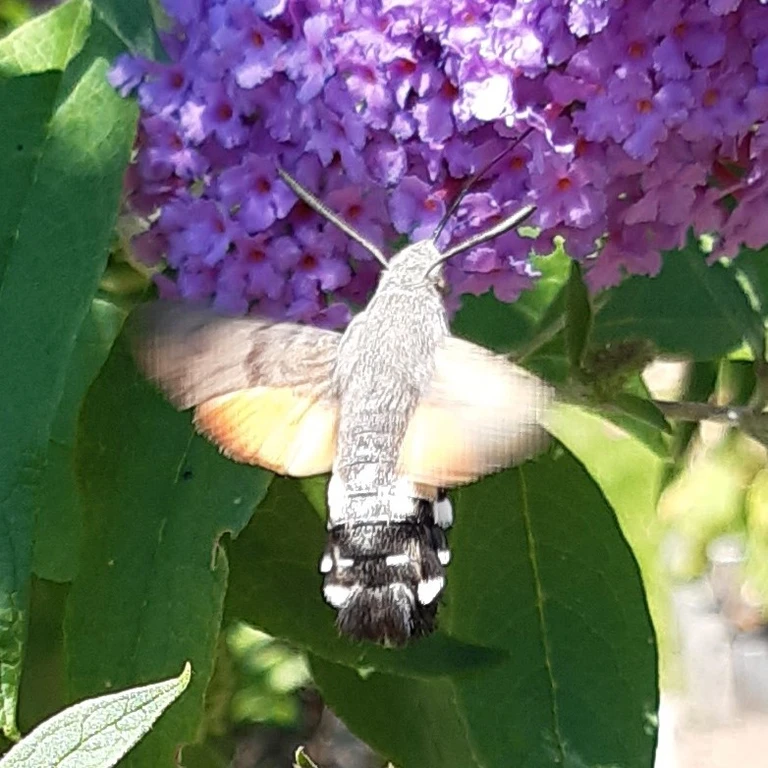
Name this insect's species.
Macroglossum stellatarum
